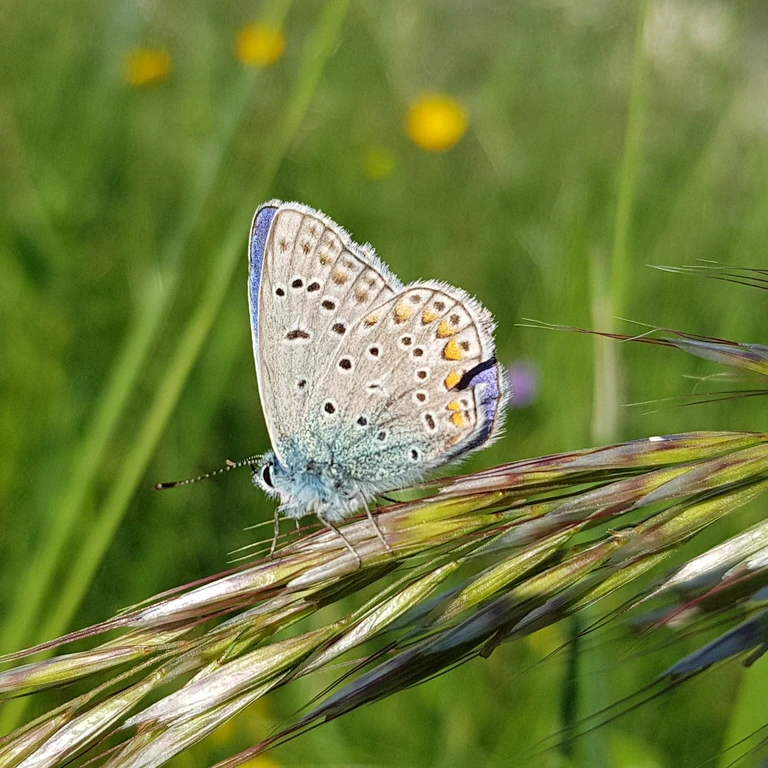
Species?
Polyommatus icarus
